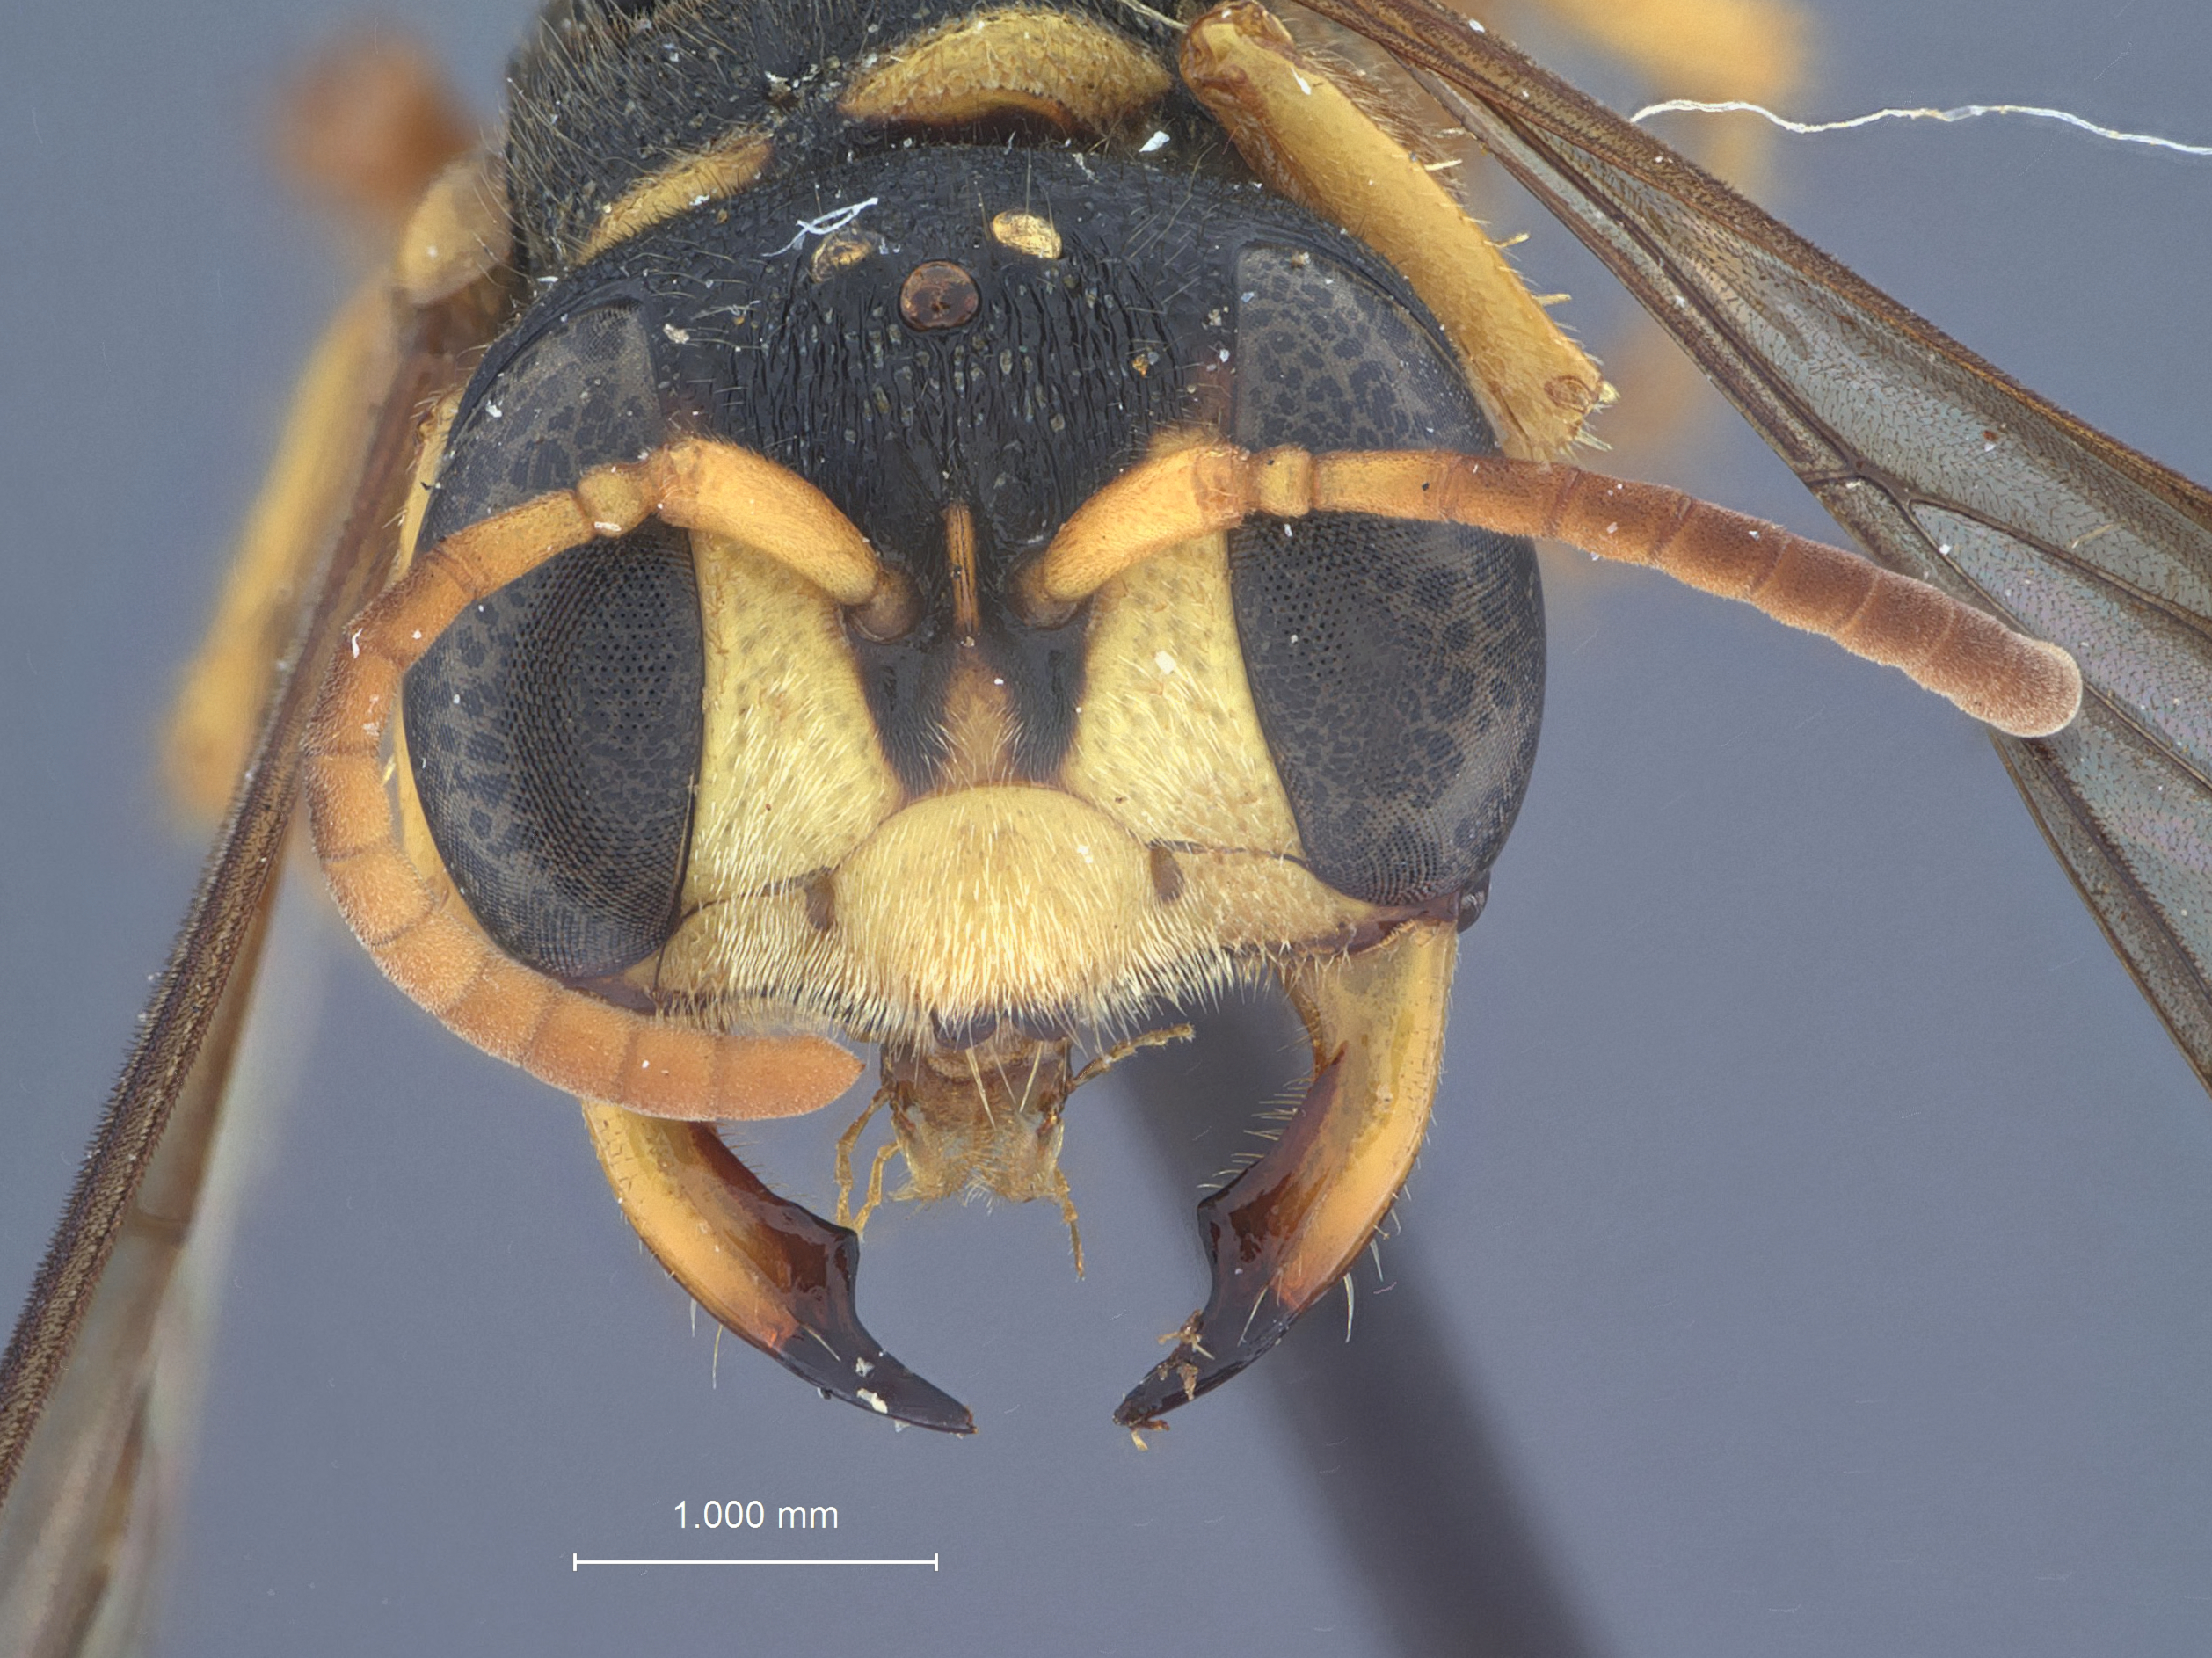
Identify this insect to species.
Cerceris vellensis
